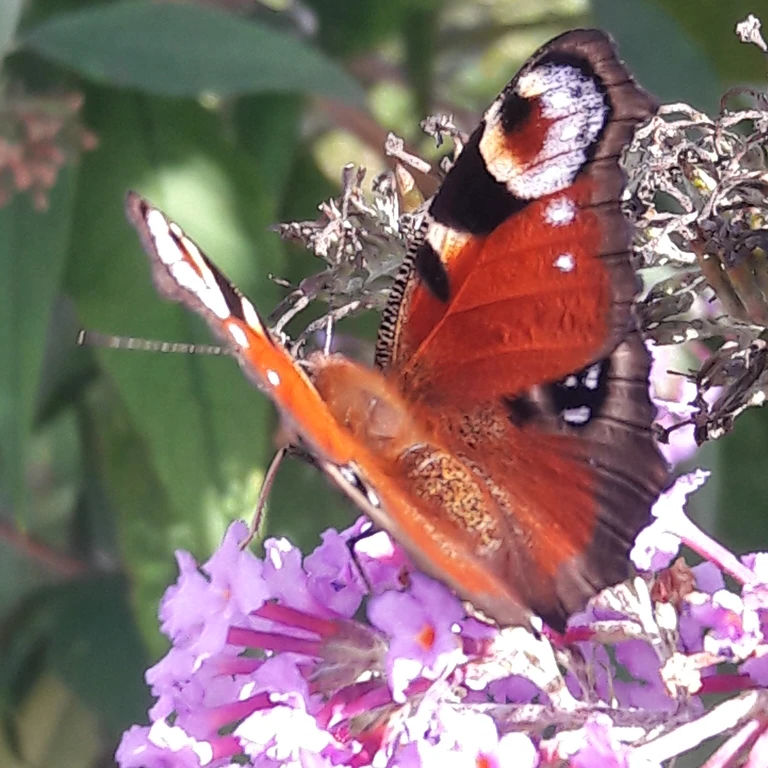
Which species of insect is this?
Aglais io
